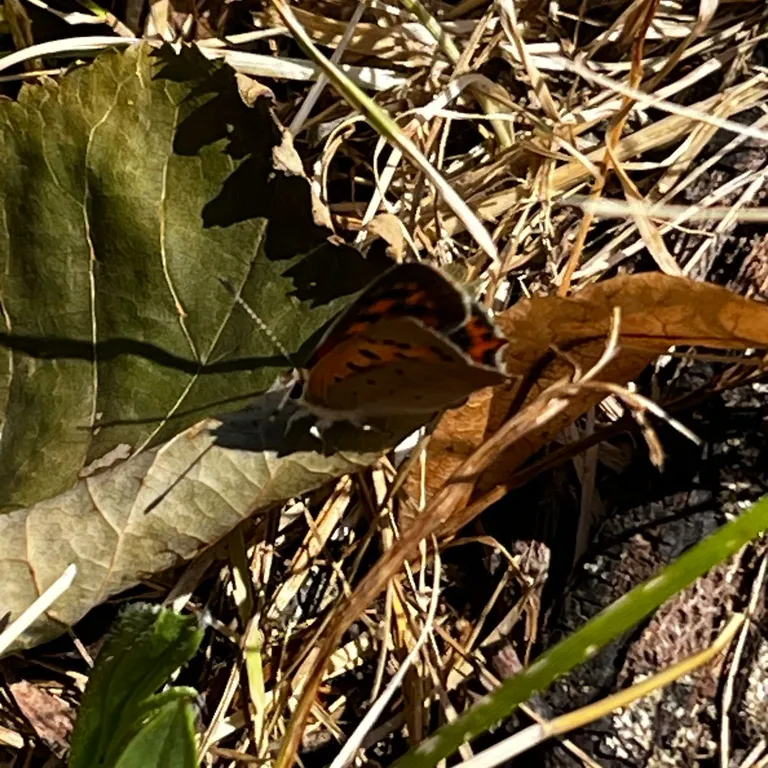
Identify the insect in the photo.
Lycaena phlaeas
